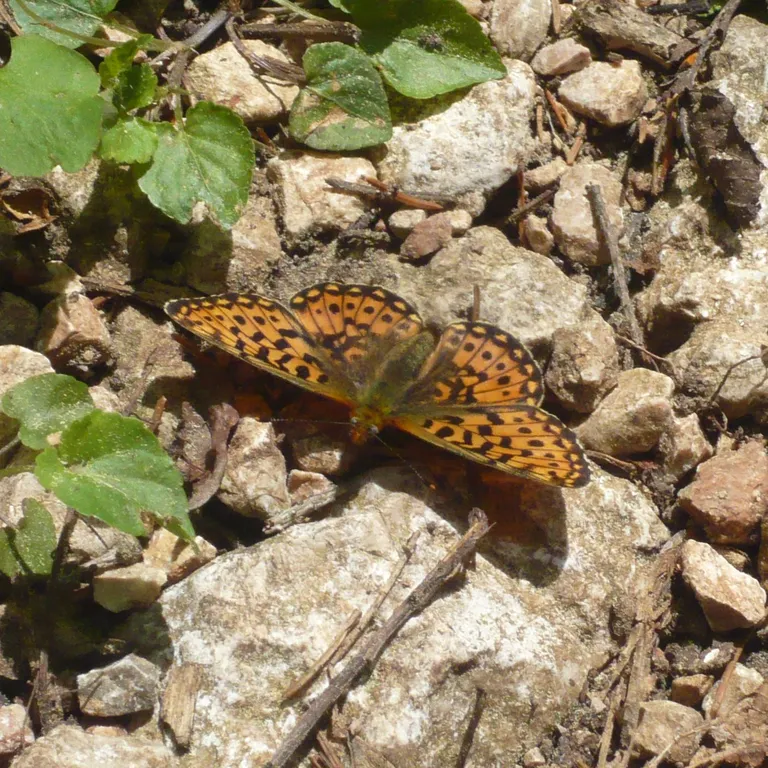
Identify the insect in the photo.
Boloria euphrosyne (also Clossiana euphrosyne)
